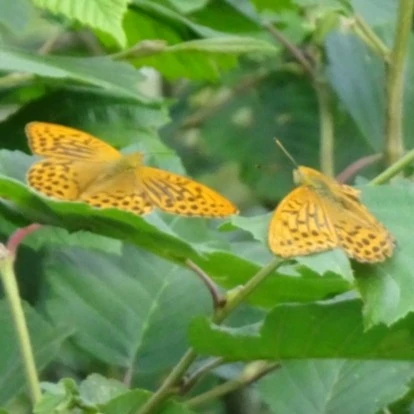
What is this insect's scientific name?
Argynnis paphia
